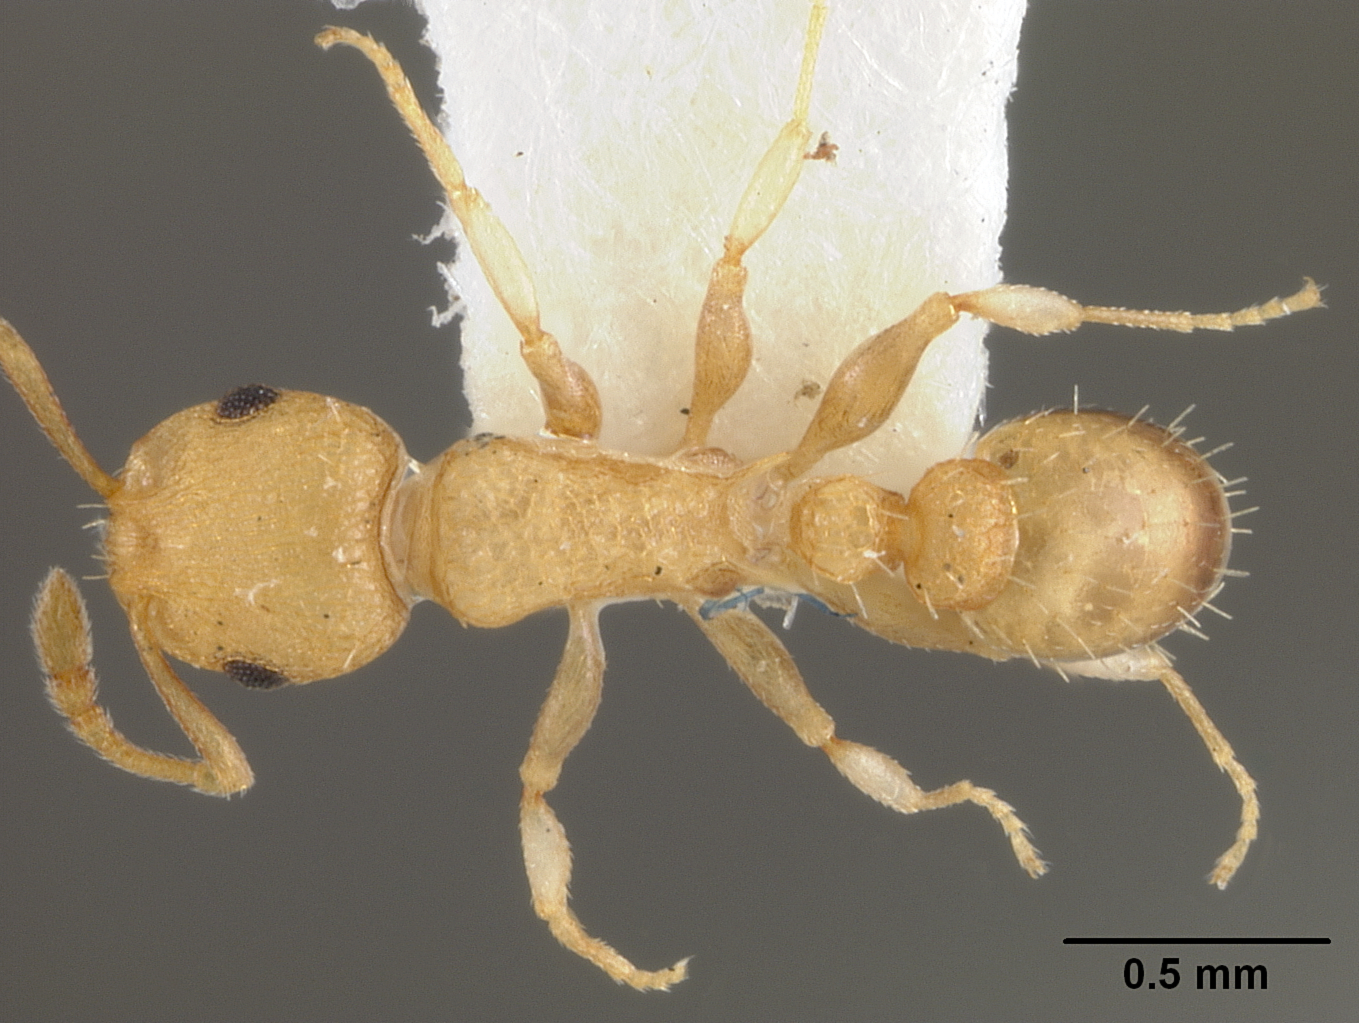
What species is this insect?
Leptothorax totonicapani
